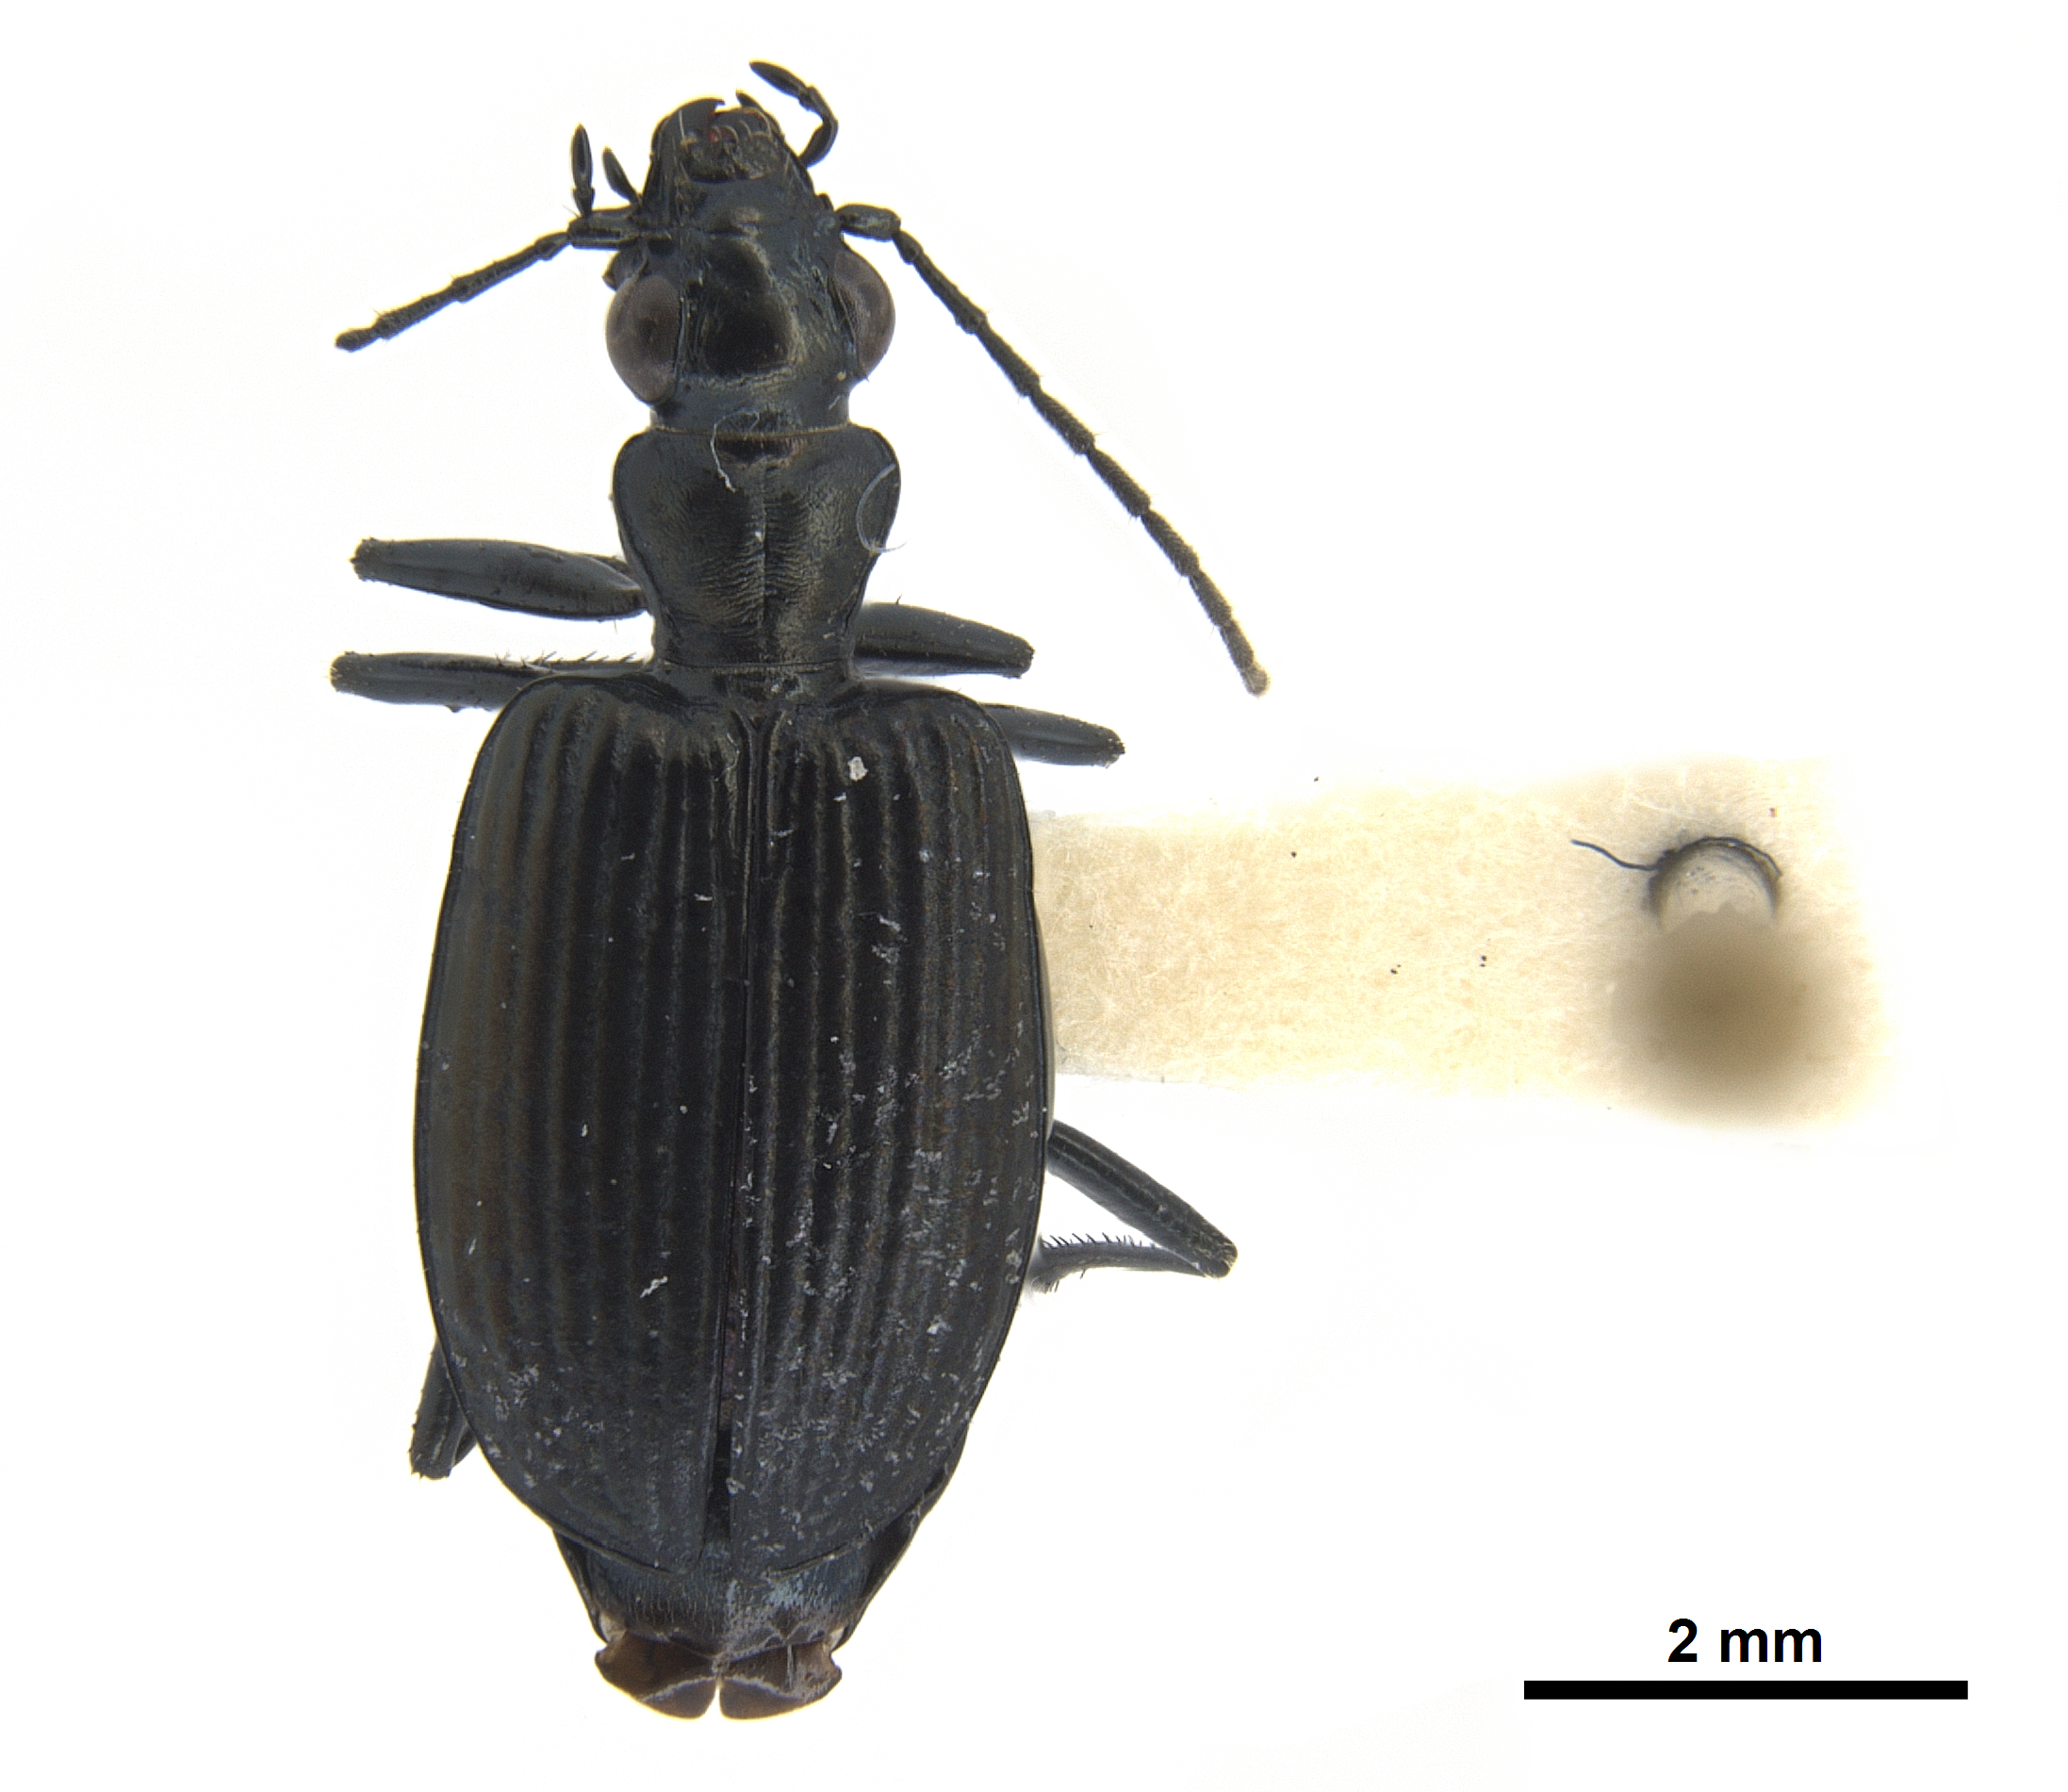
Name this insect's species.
Actenonyx bembidioides
